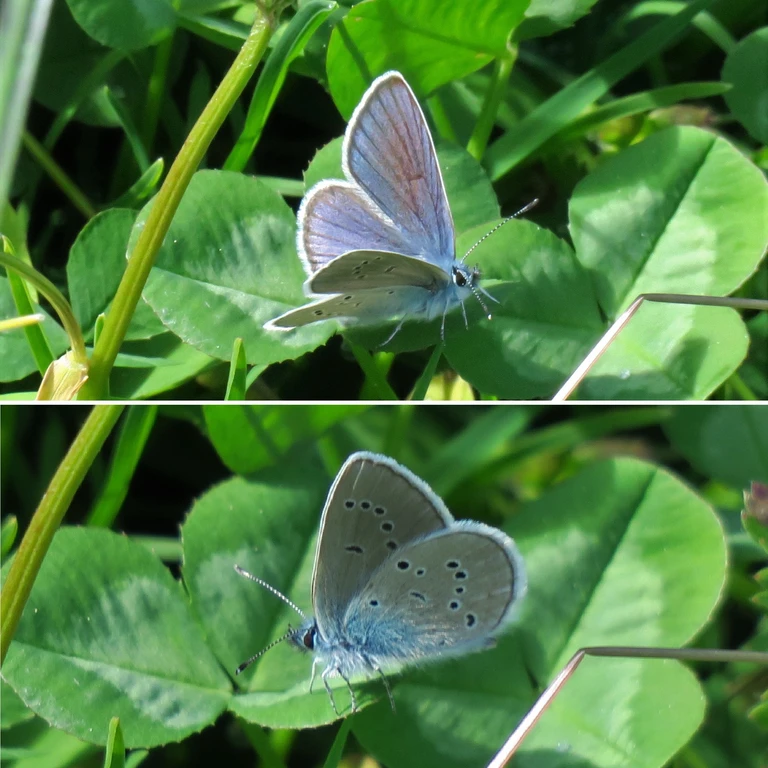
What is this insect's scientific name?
Cyaniris semiargus
